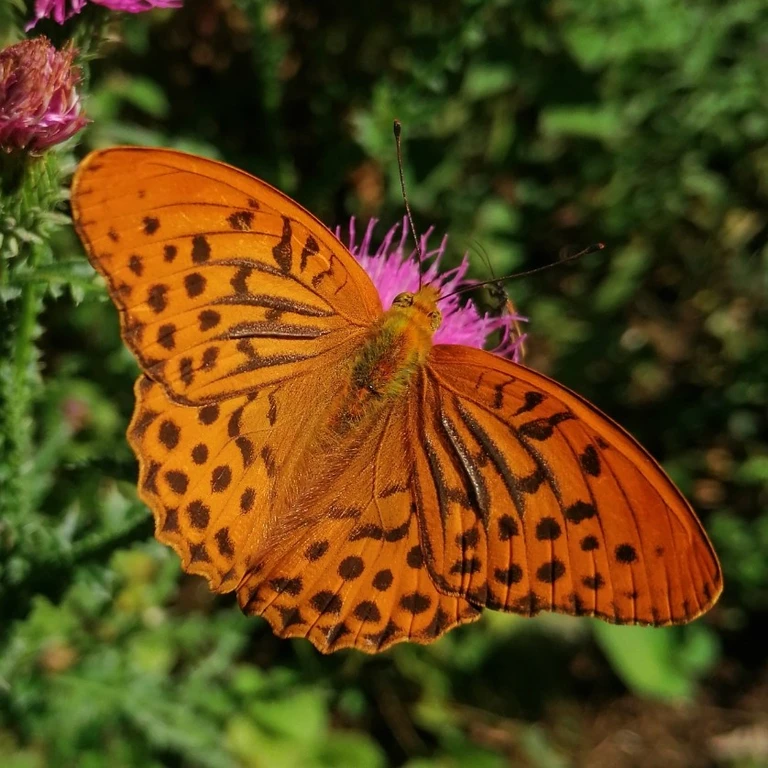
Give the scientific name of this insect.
Argynnis paphia
